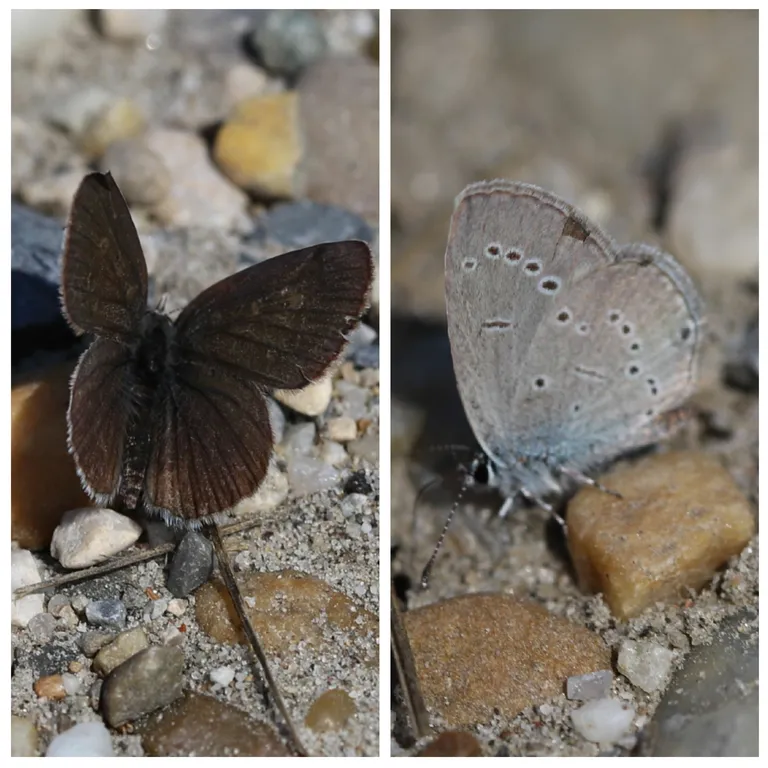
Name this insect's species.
Cupido minimus
